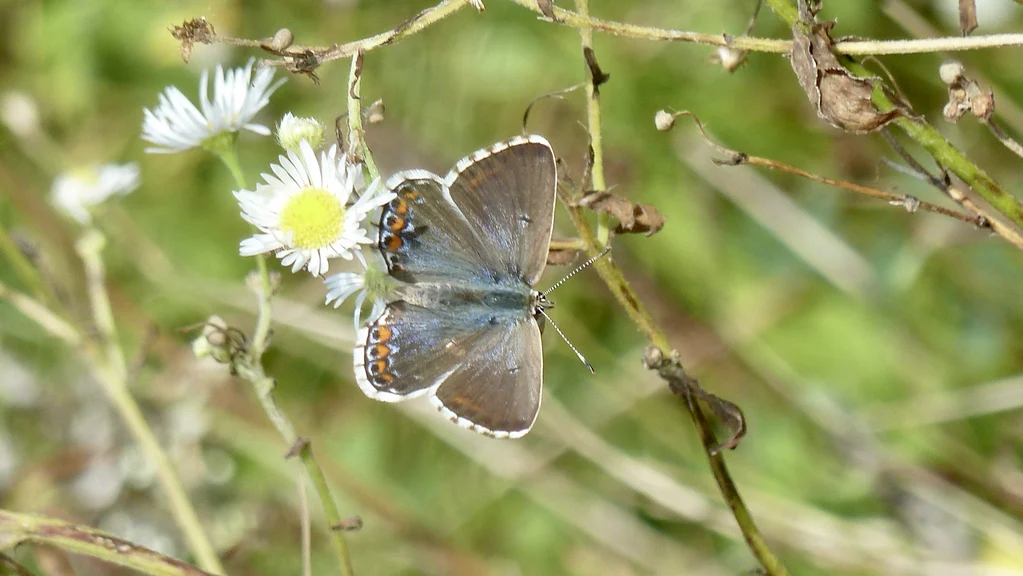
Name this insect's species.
Lysandra bellargus
